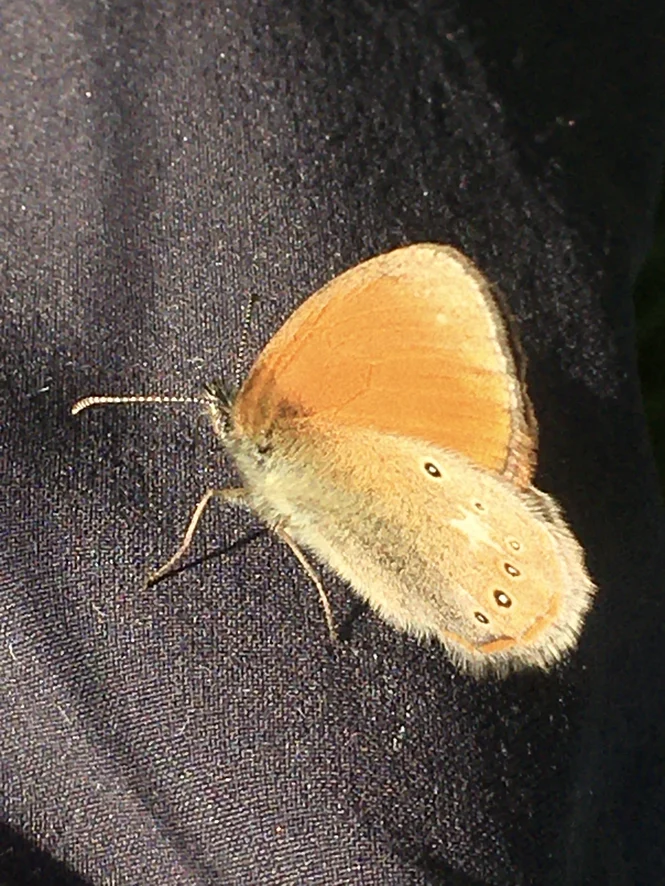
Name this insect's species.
Coenonympha glycerion (also Coenonympha iphis)
